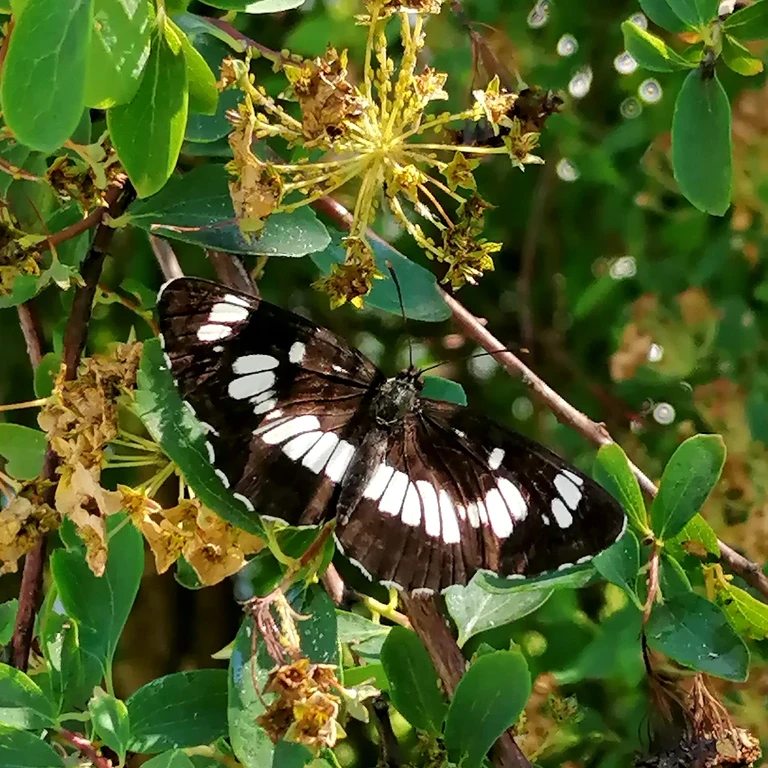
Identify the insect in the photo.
Neptis rivularis
